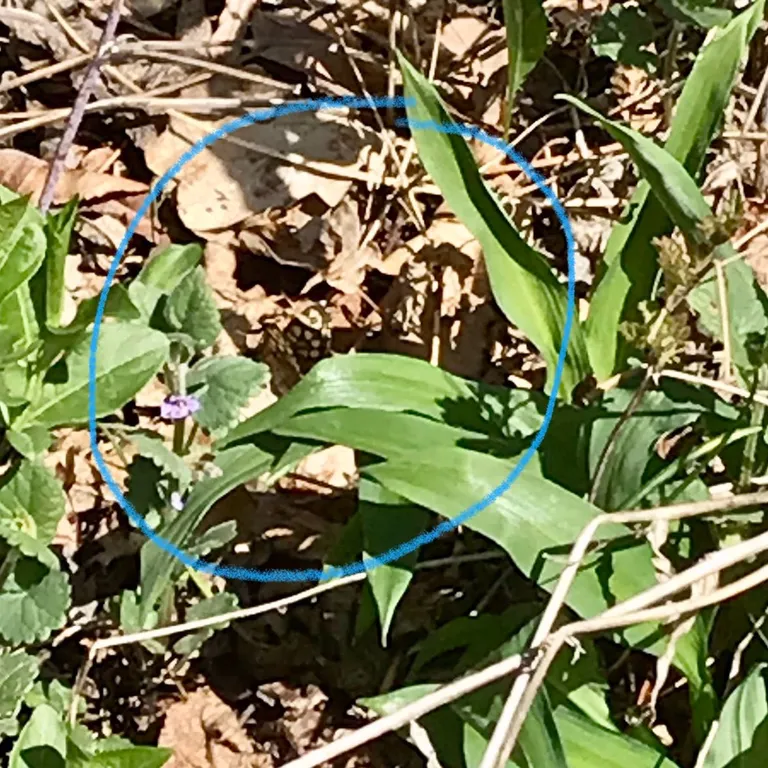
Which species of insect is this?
Pararge aegeria
